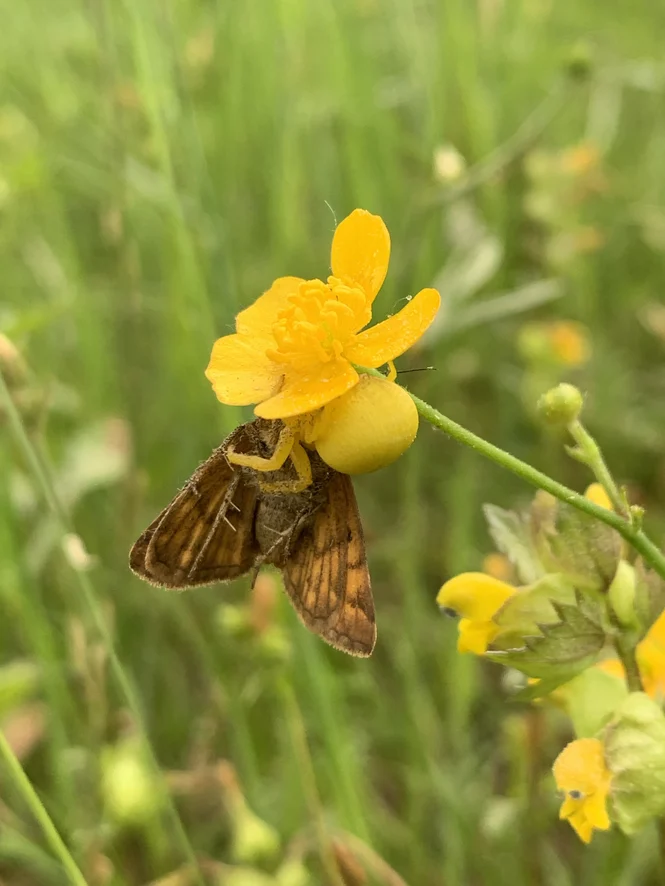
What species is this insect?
Euclidia glyphica
